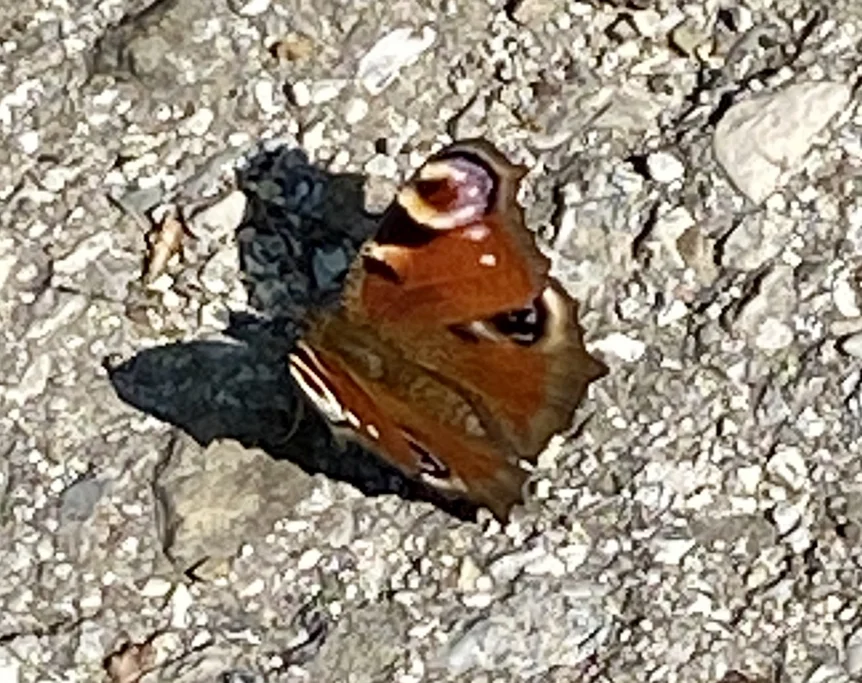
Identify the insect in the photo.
Aglais io
